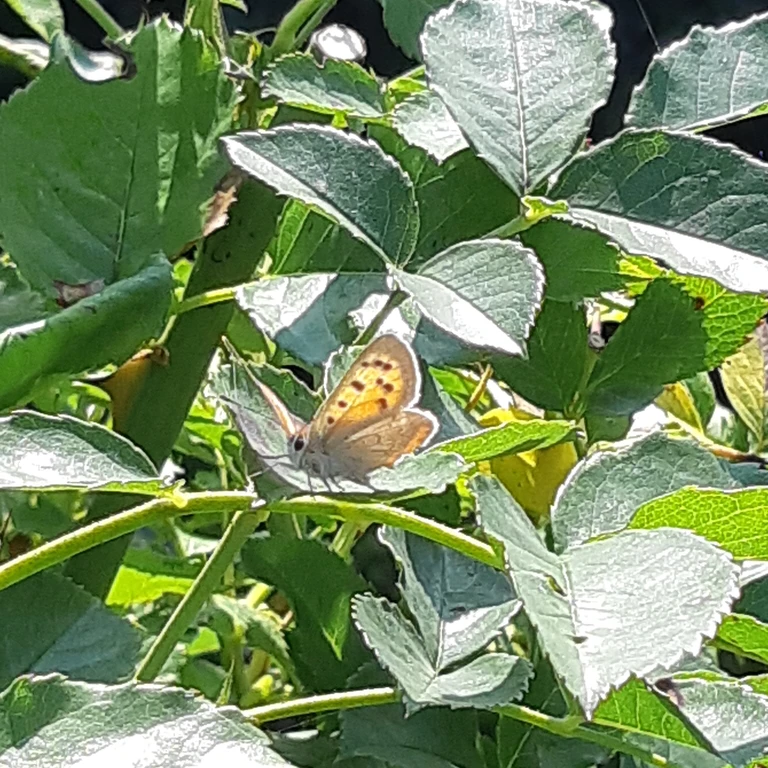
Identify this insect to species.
Lycaena phlaeas
